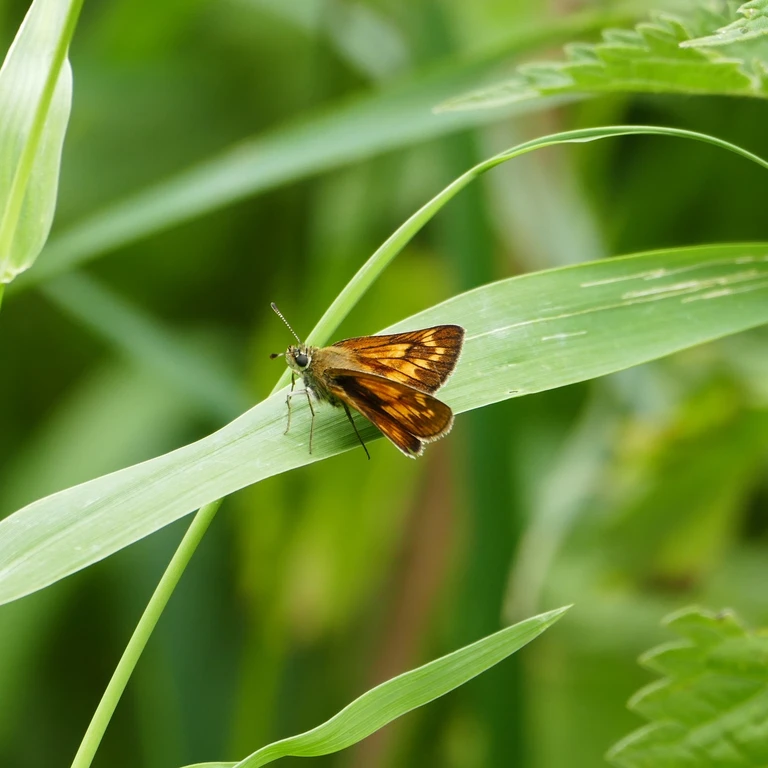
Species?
Ochlodes sylvanus (also Ochlodes venata)
